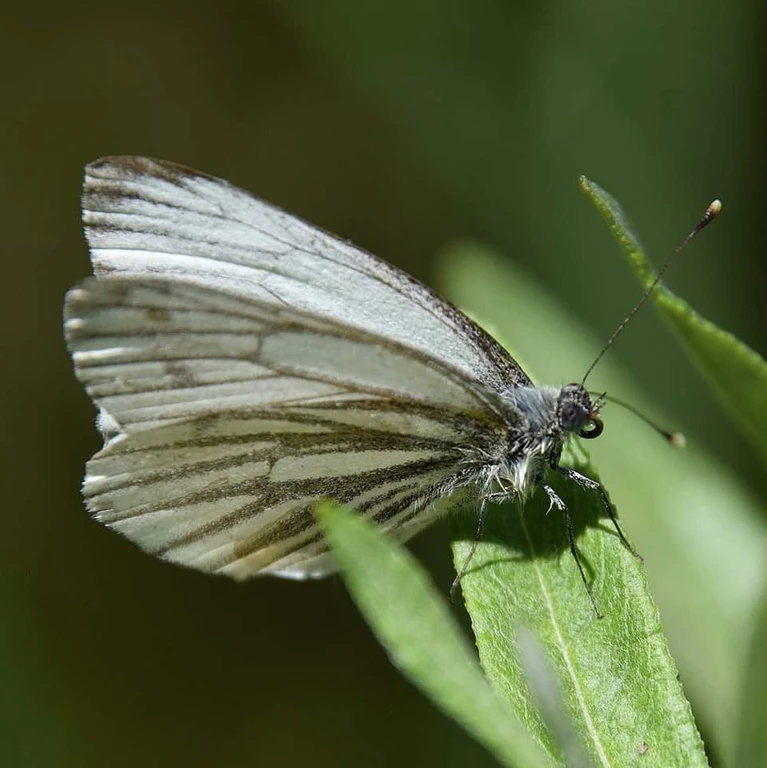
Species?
Pieris napi
